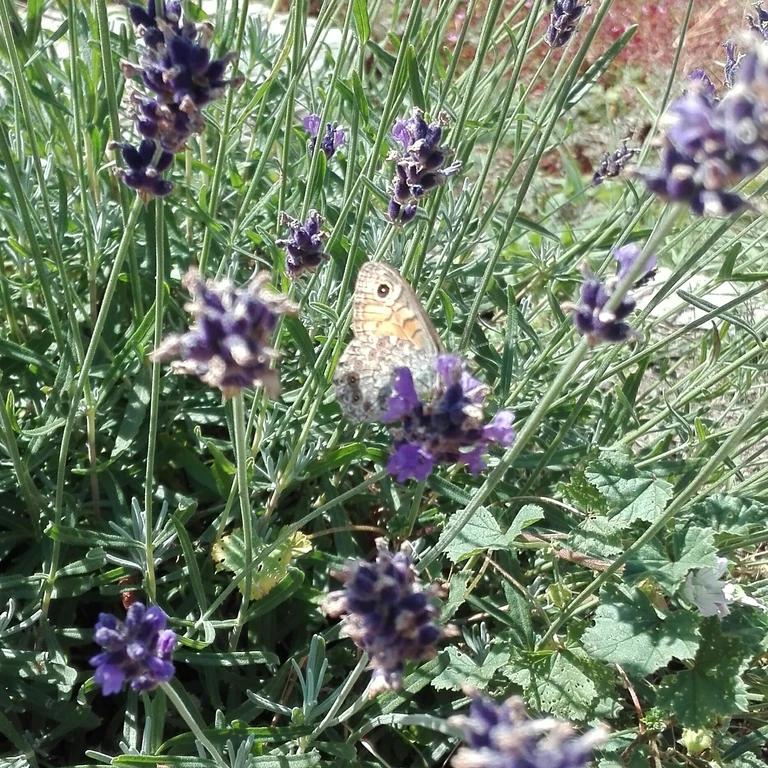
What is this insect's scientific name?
Lasiommata megera (also Pararge megera)
